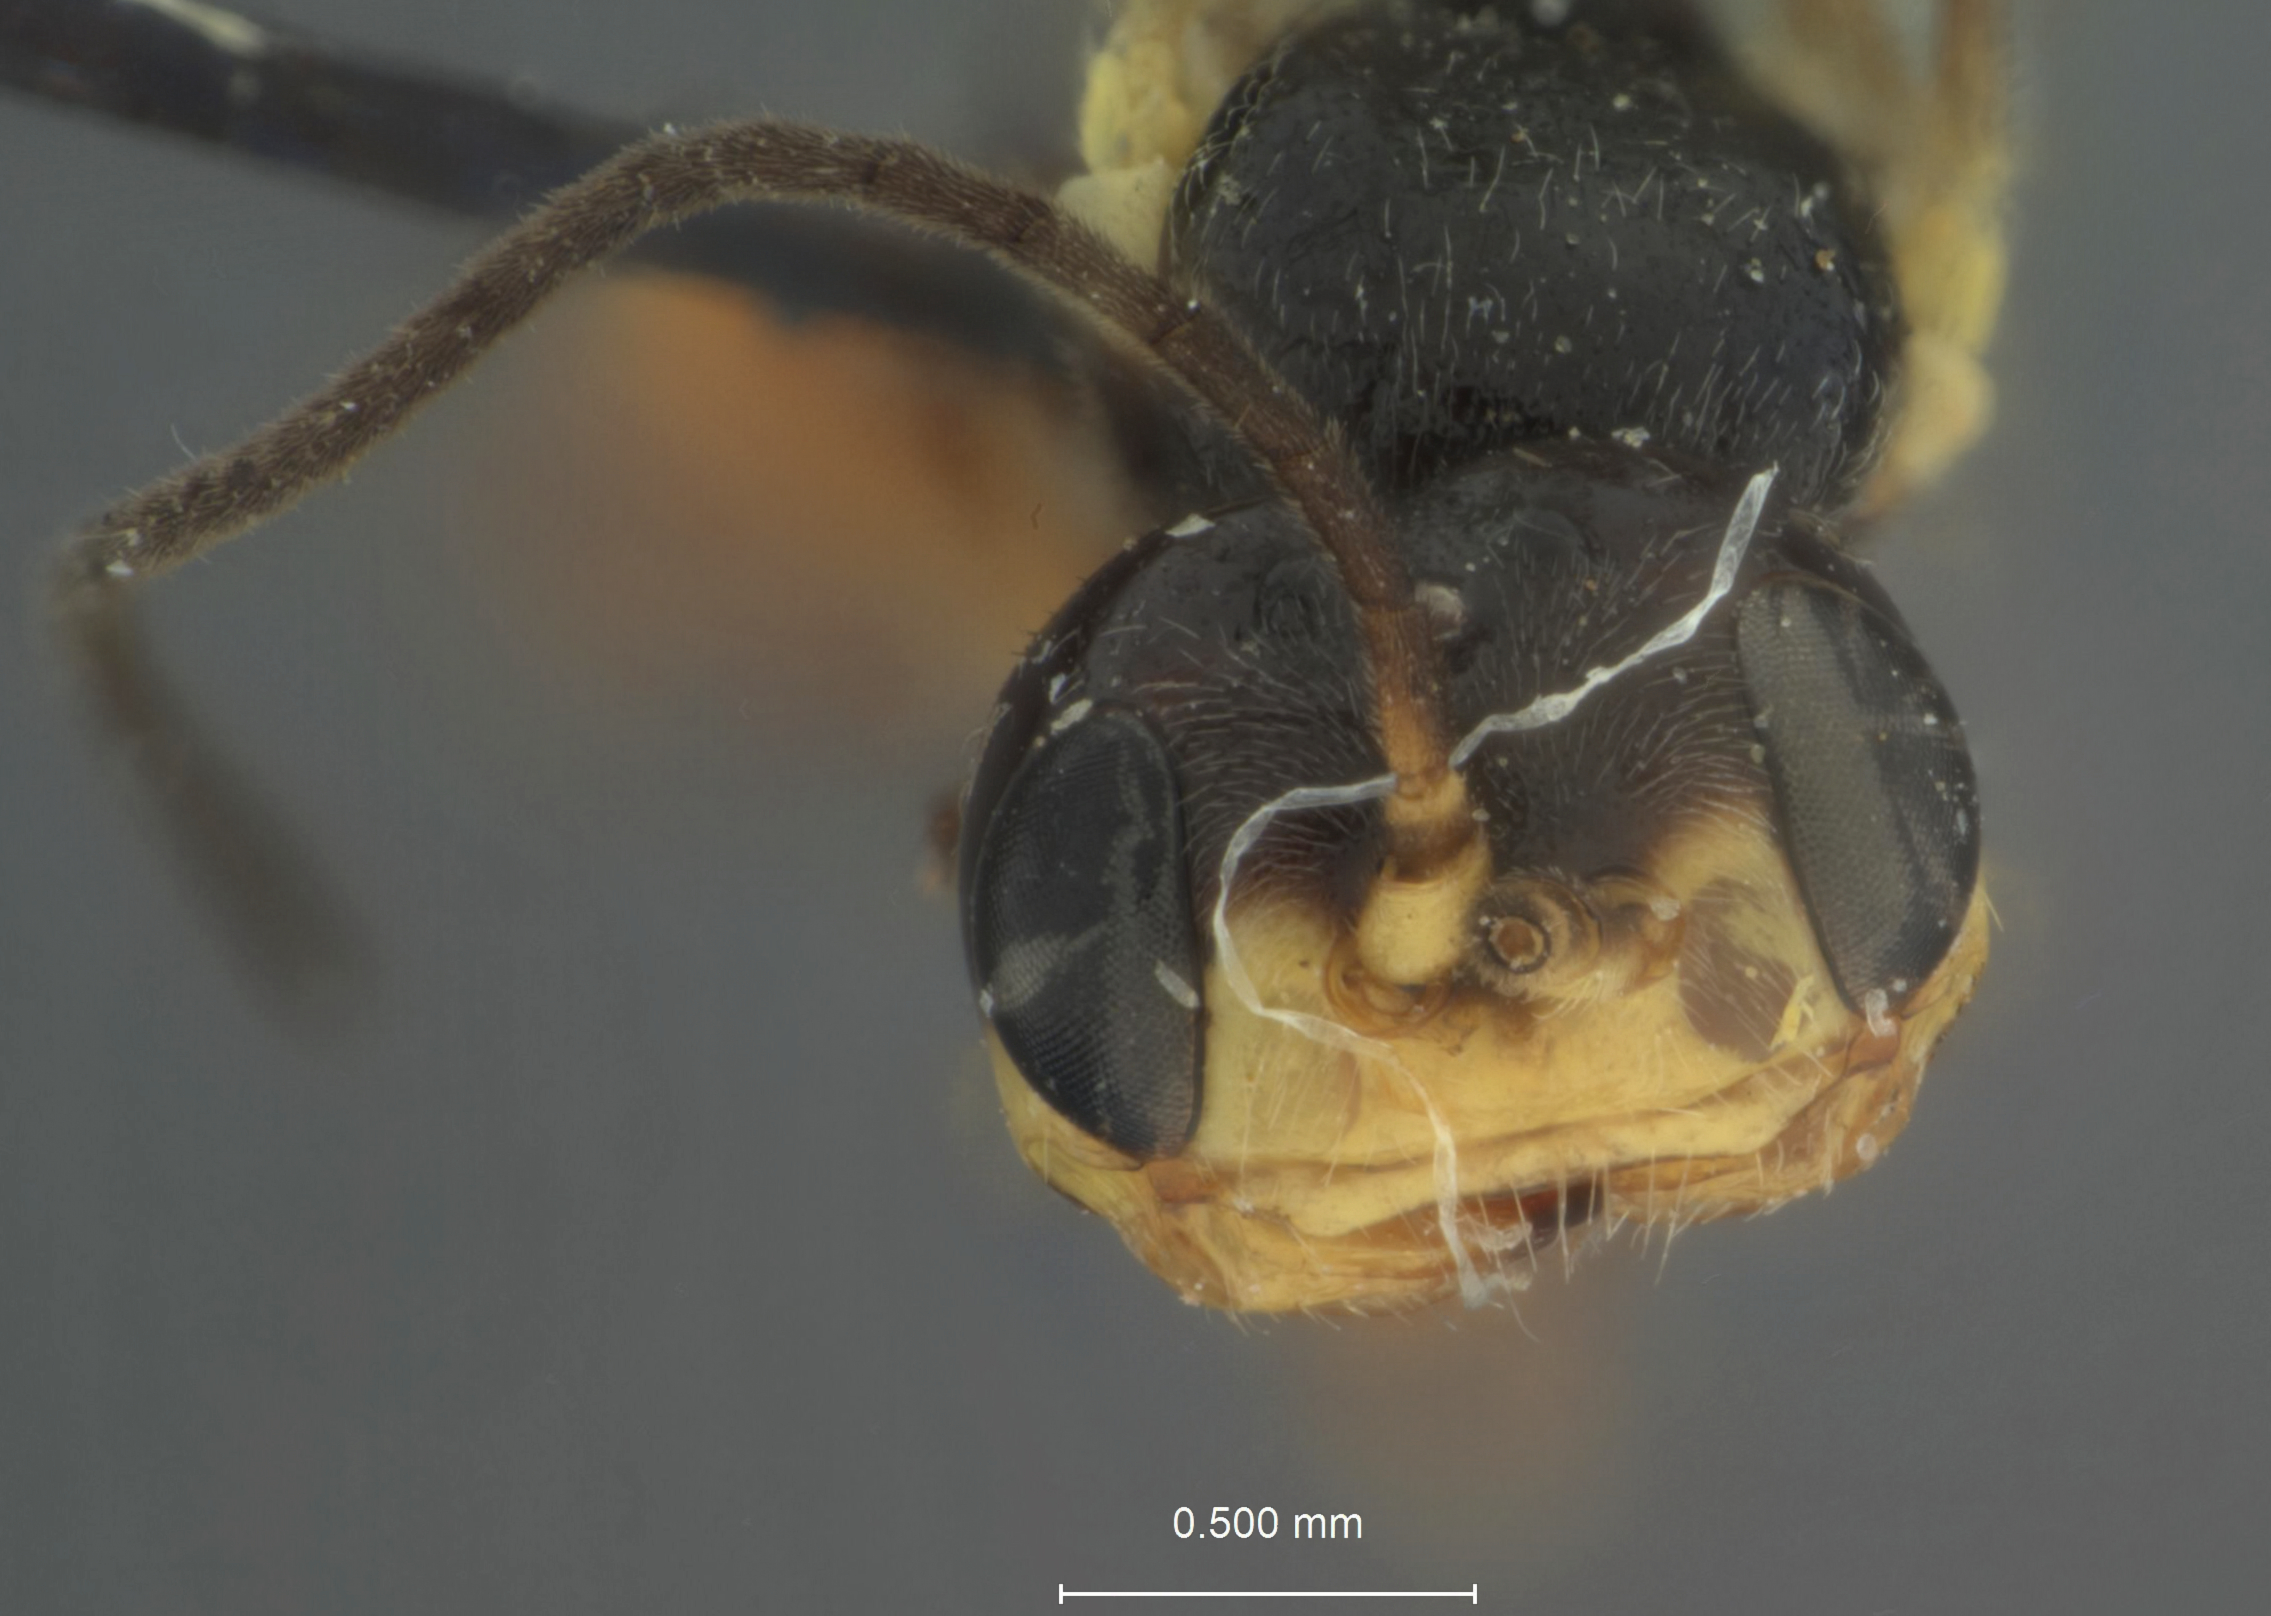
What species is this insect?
Idiogramma titana
